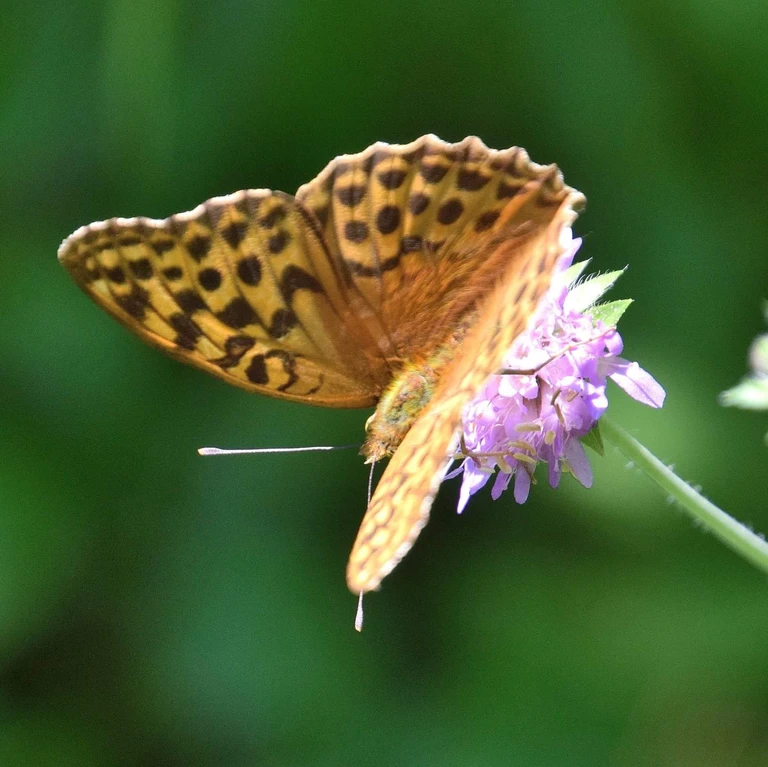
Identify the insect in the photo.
Argynnis paphia
